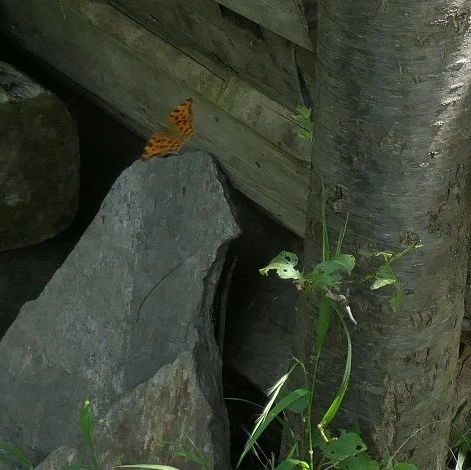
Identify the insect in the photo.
Polygonia c-album
